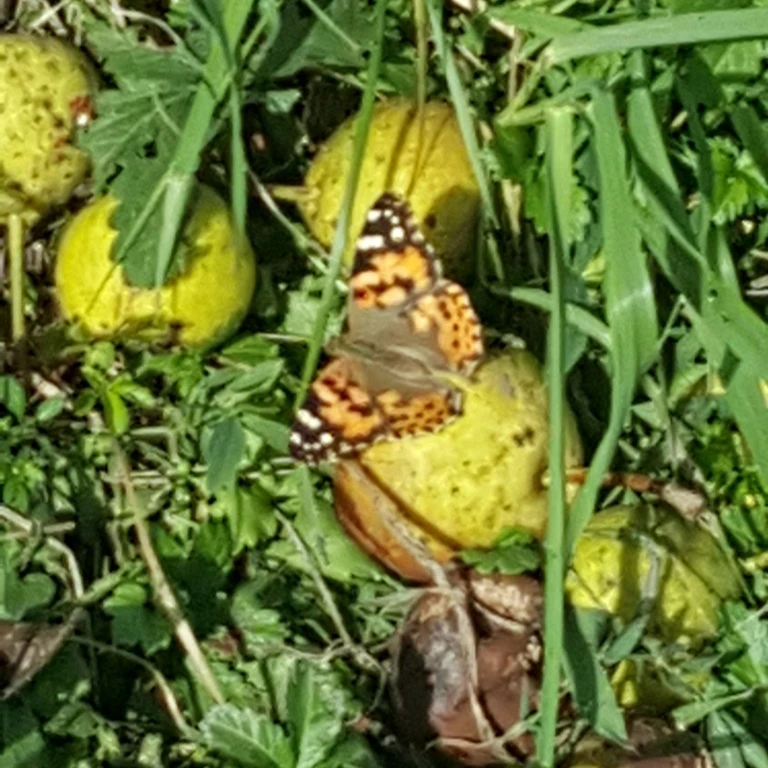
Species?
Vanessa cardui
